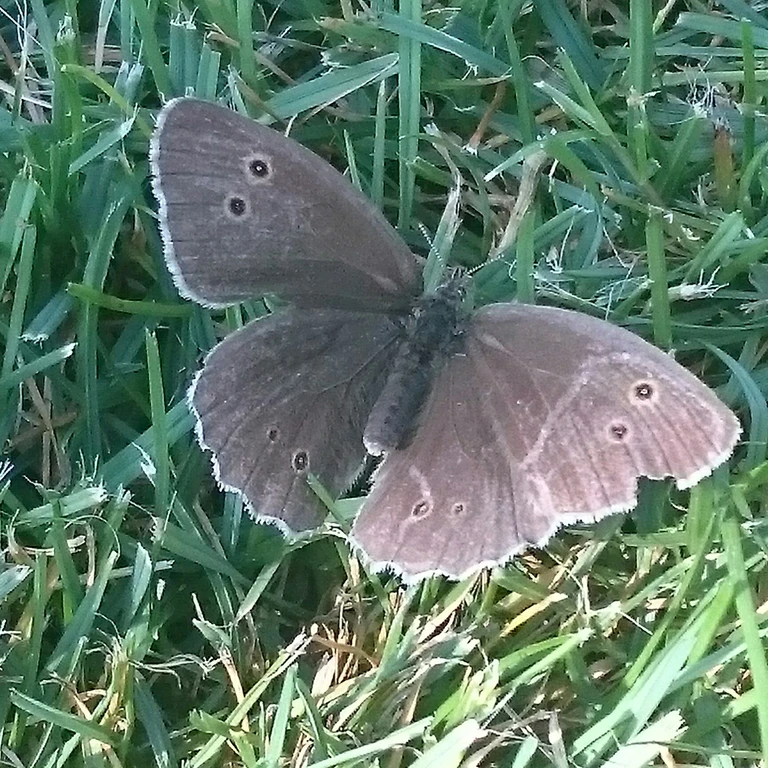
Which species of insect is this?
Aphantopus hyperantus
